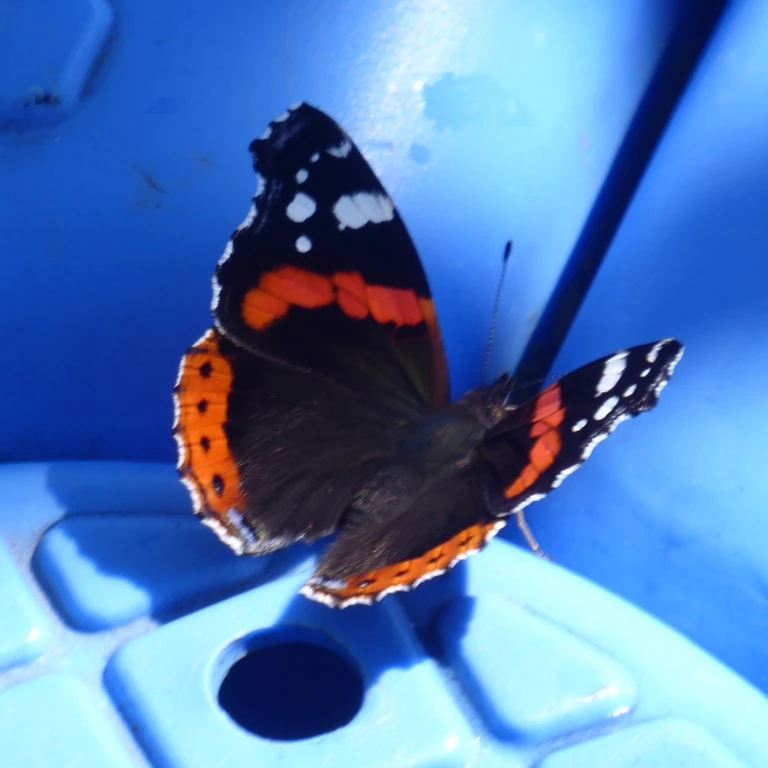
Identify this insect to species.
Vanessa atalanta
